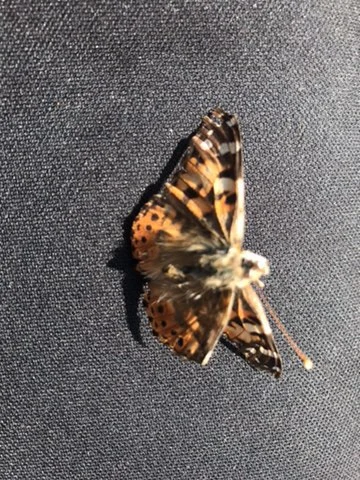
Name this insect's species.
Vanessa cardui
